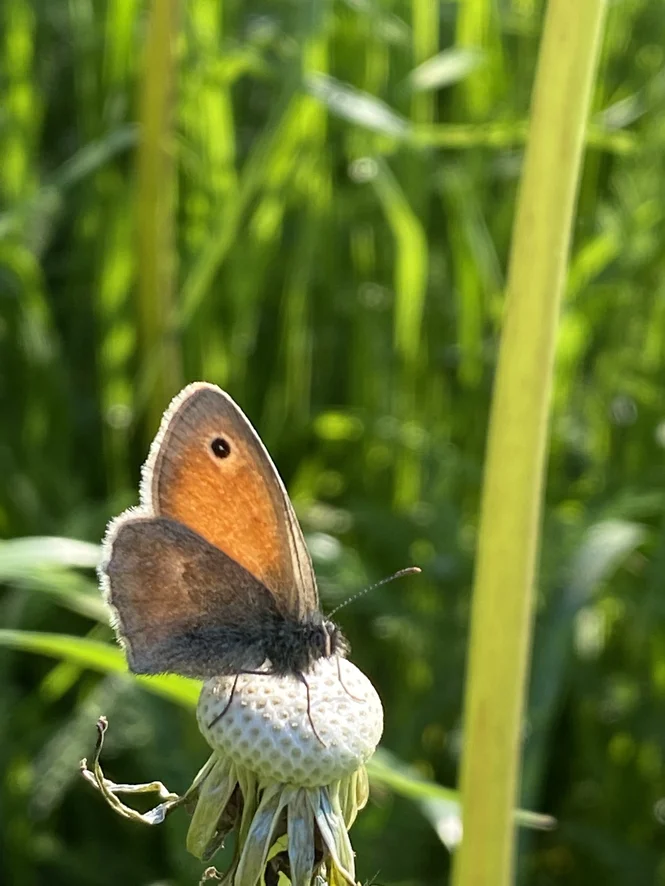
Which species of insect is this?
Coenonympha pamphilus
